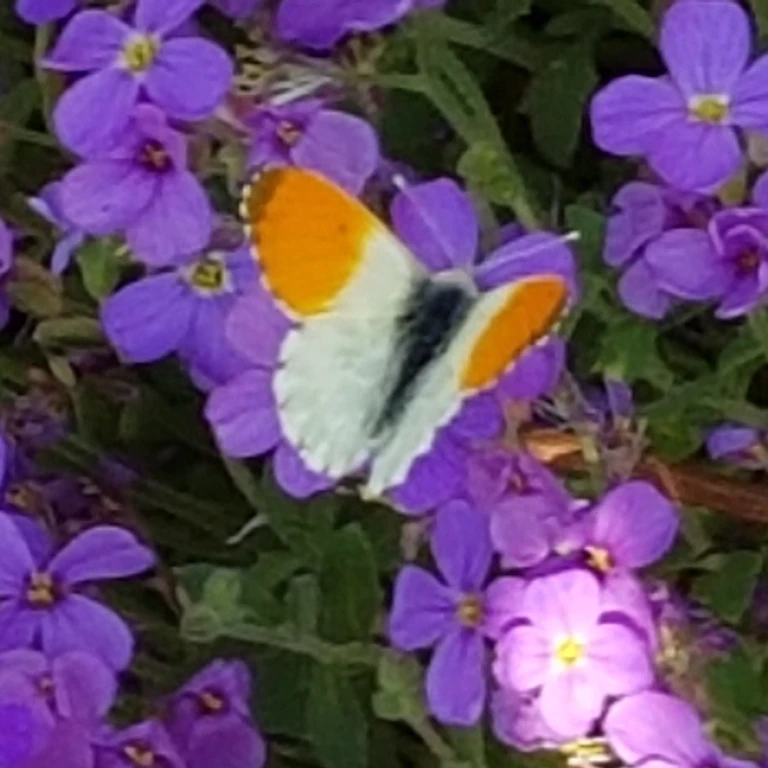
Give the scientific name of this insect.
Anthocharis cardamines
